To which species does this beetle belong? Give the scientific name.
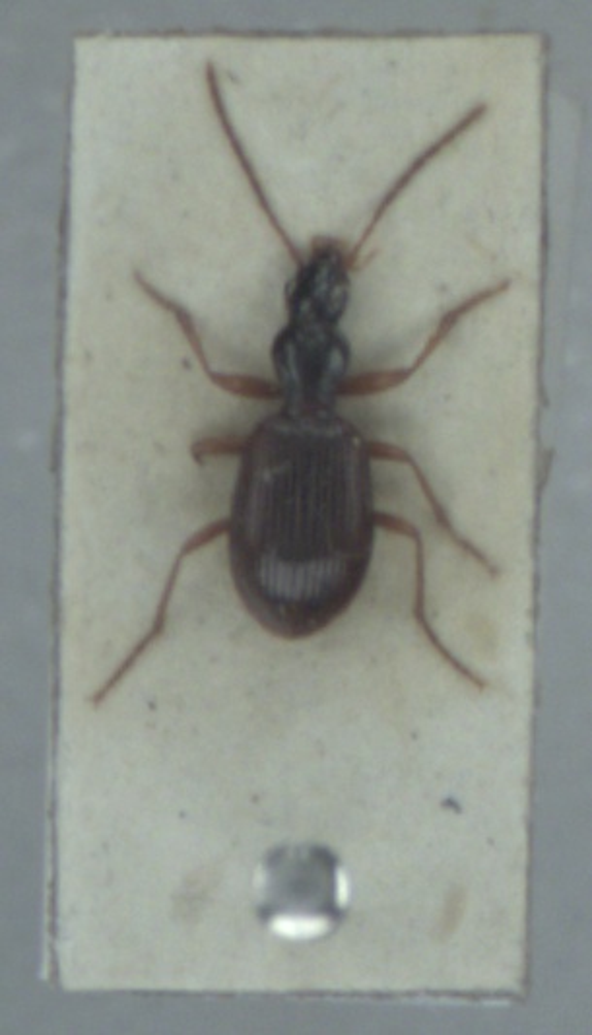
Oxypselaphus obscurus
